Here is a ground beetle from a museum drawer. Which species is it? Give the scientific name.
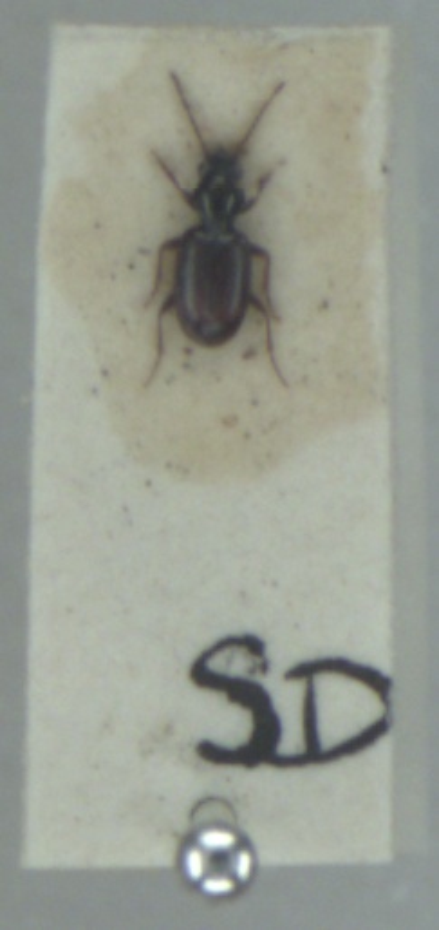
Bembidion normannum
